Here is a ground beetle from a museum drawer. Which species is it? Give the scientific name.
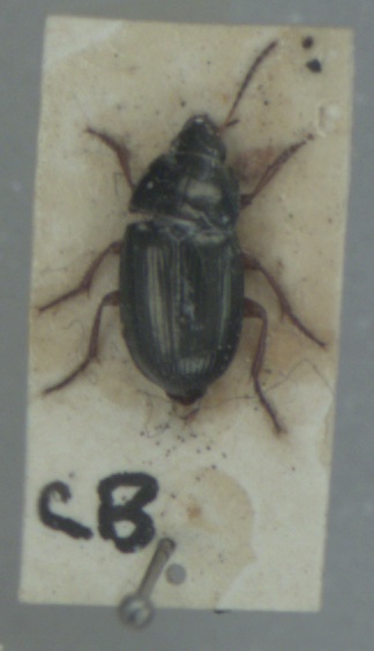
Amara familiaris
